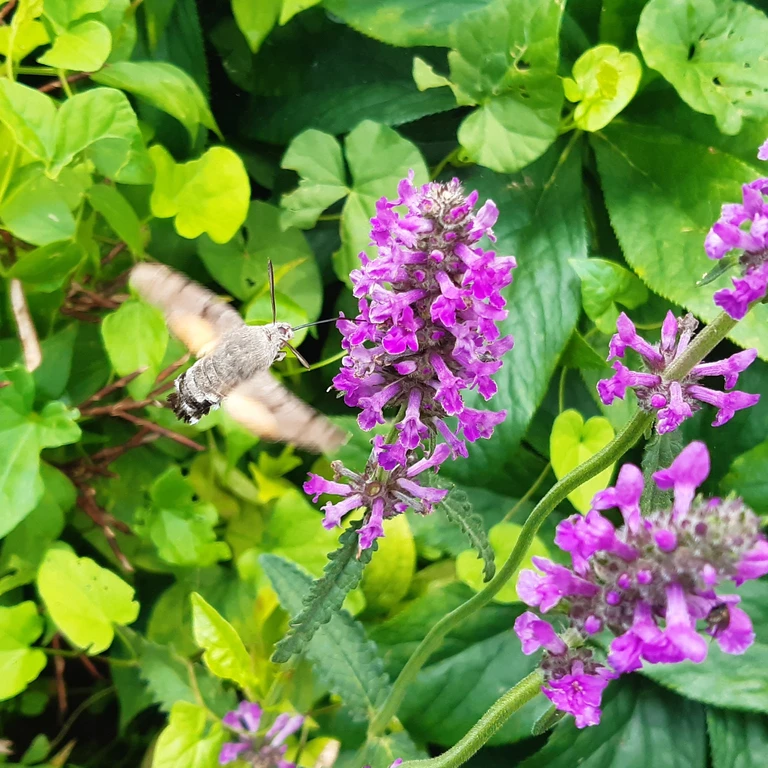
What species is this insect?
Macroglossum stellatarum
